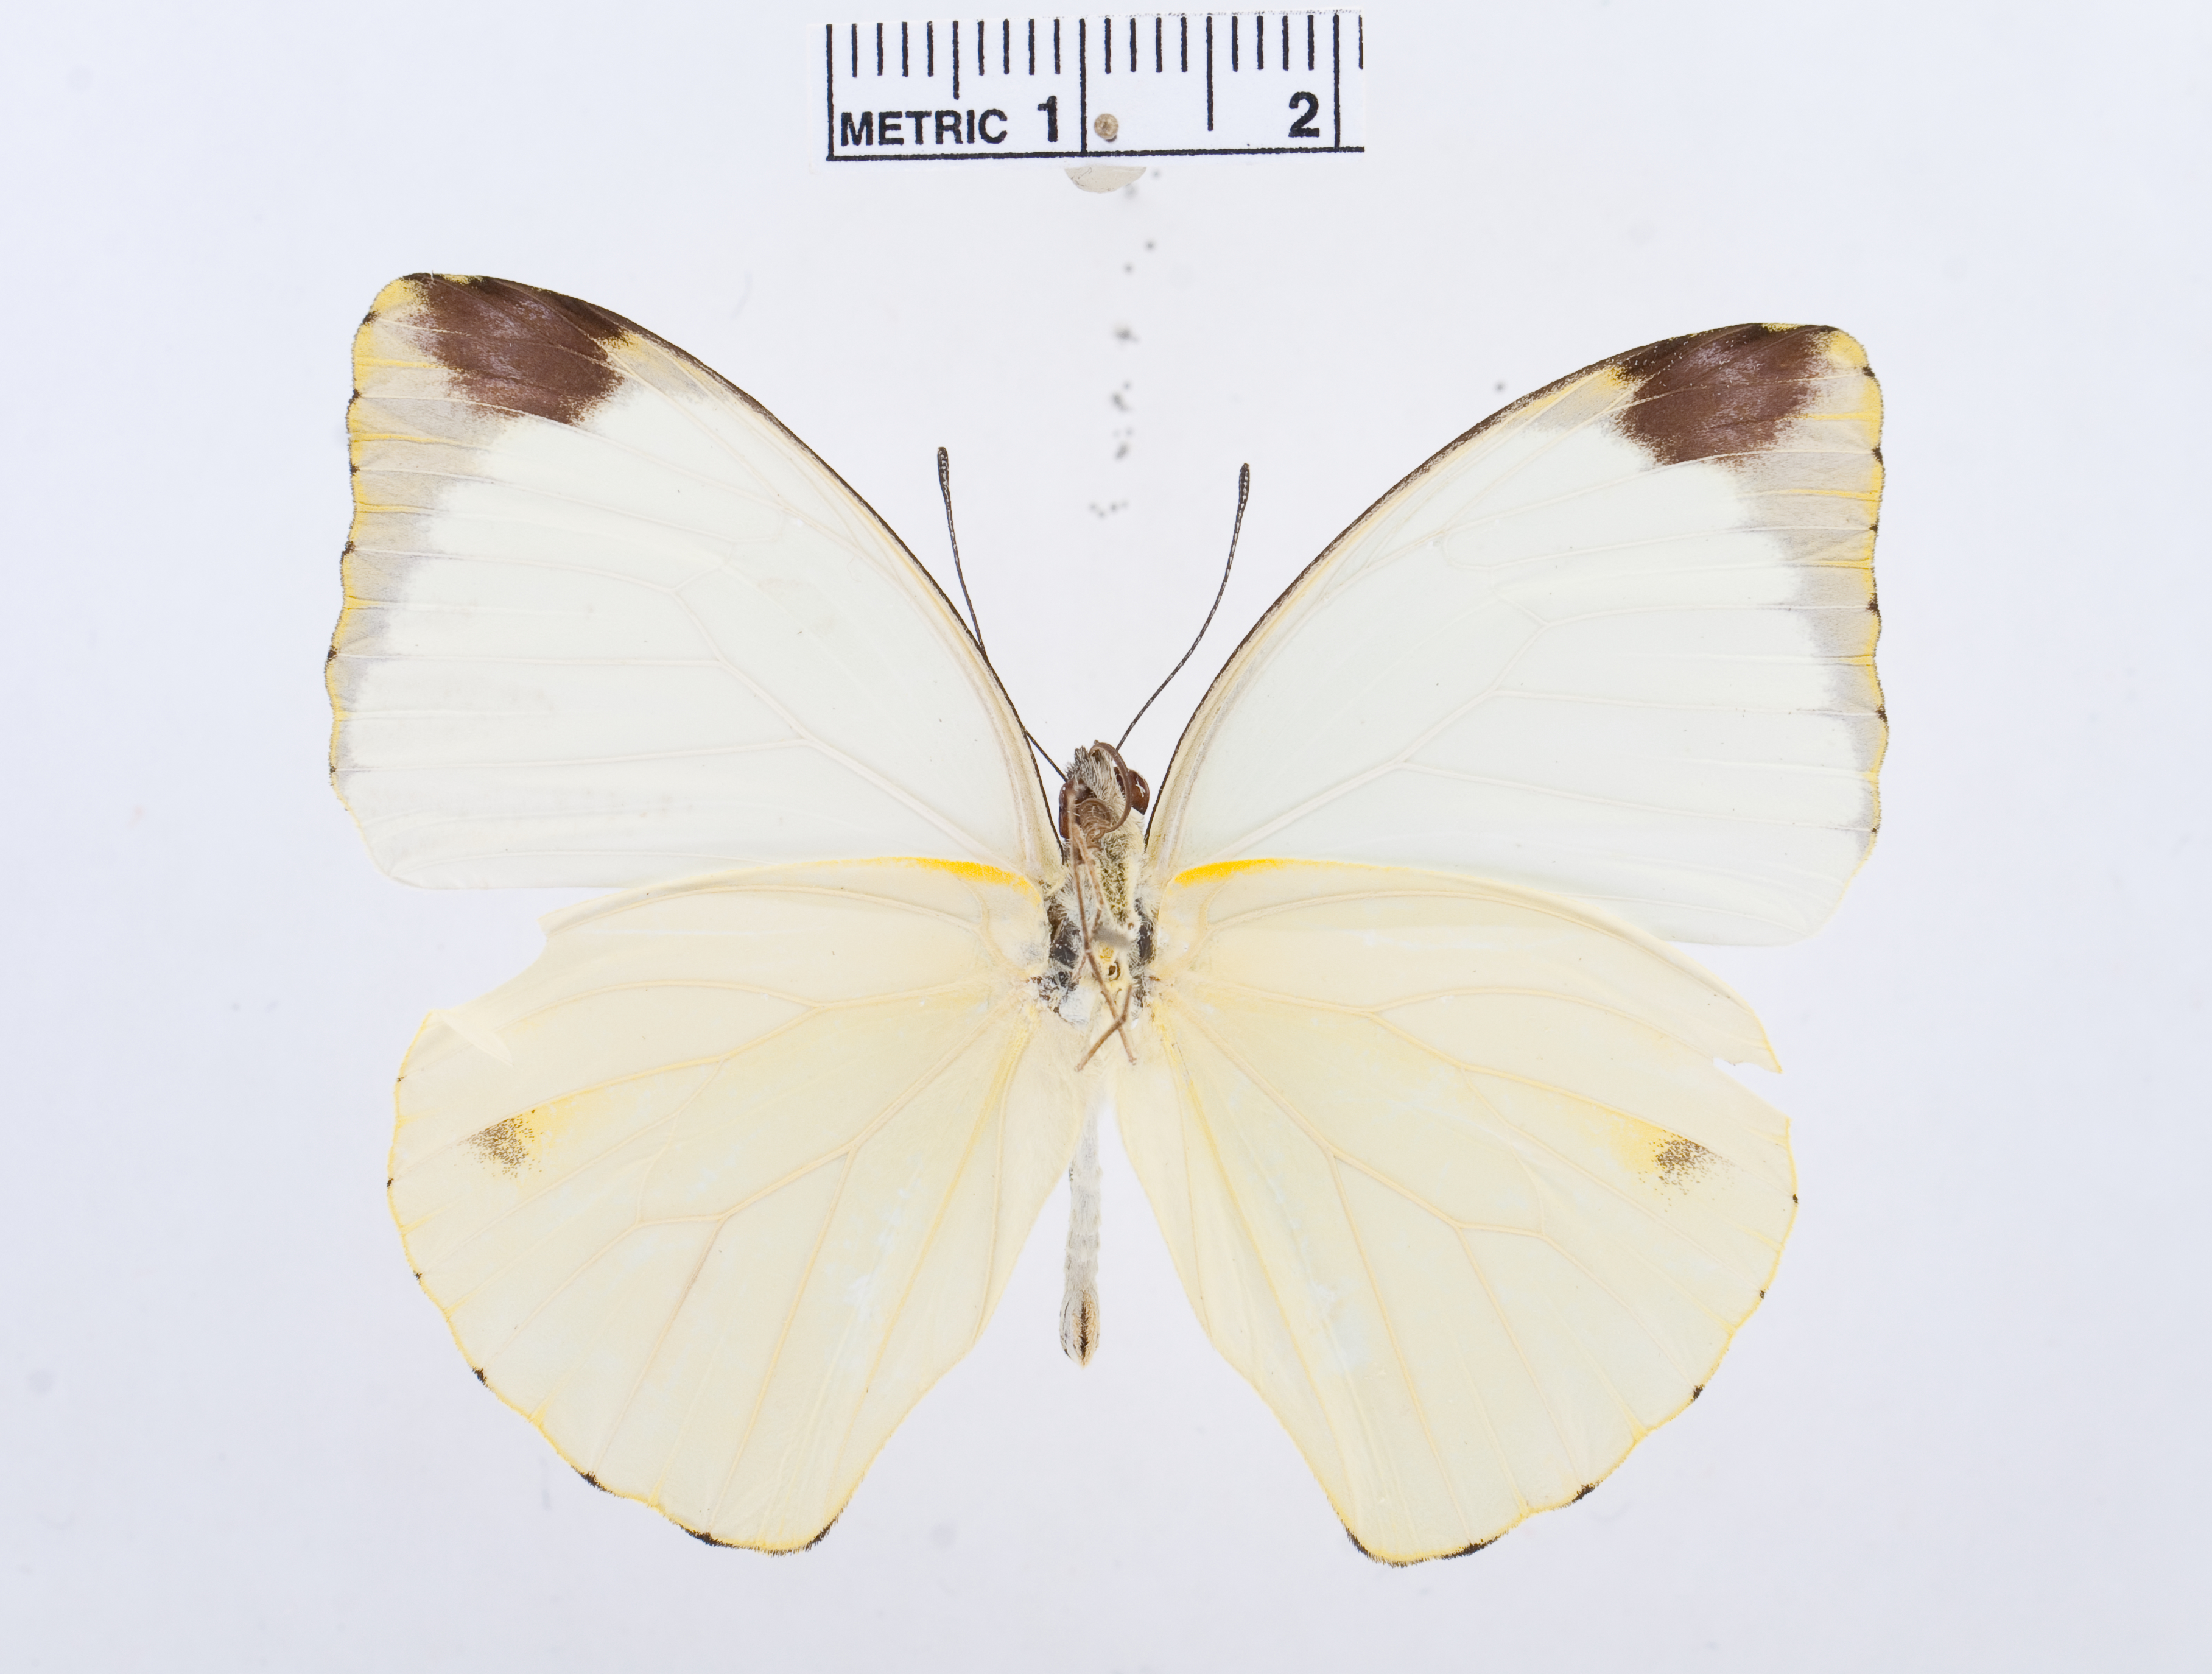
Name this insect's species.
Nepheronia argia
